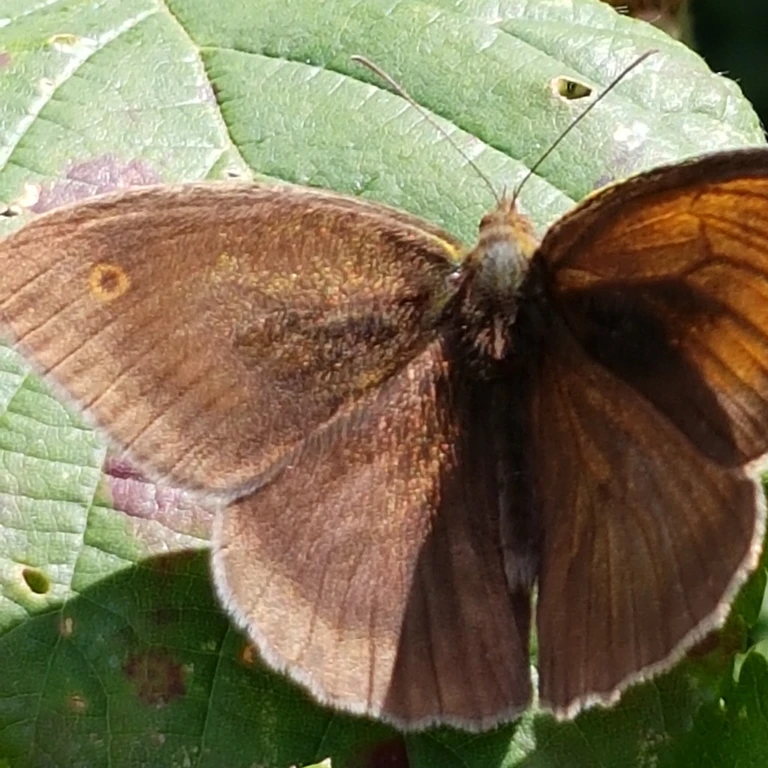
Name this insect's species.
Maniola jurtina
